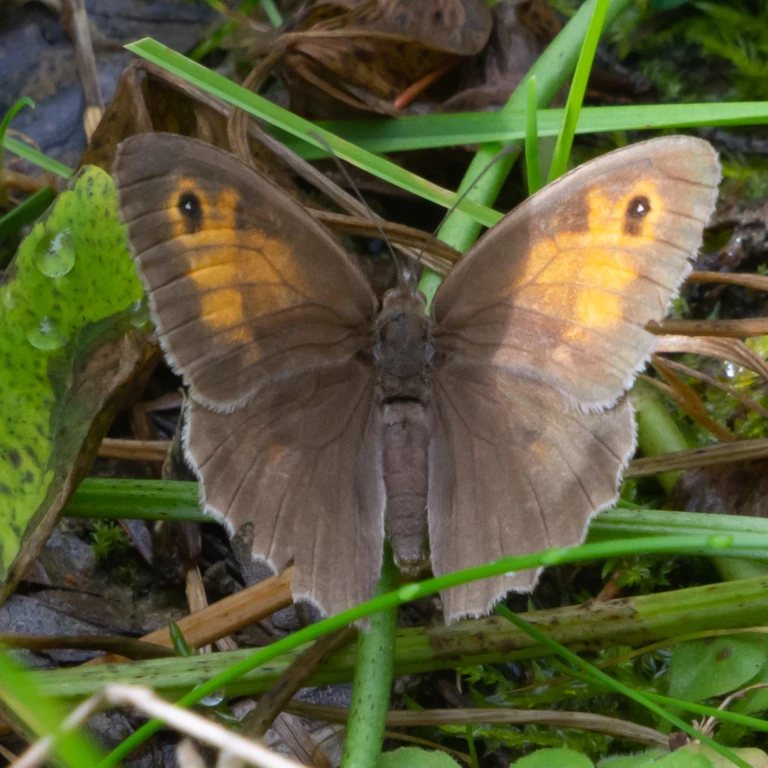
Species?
Maniola jurtina
